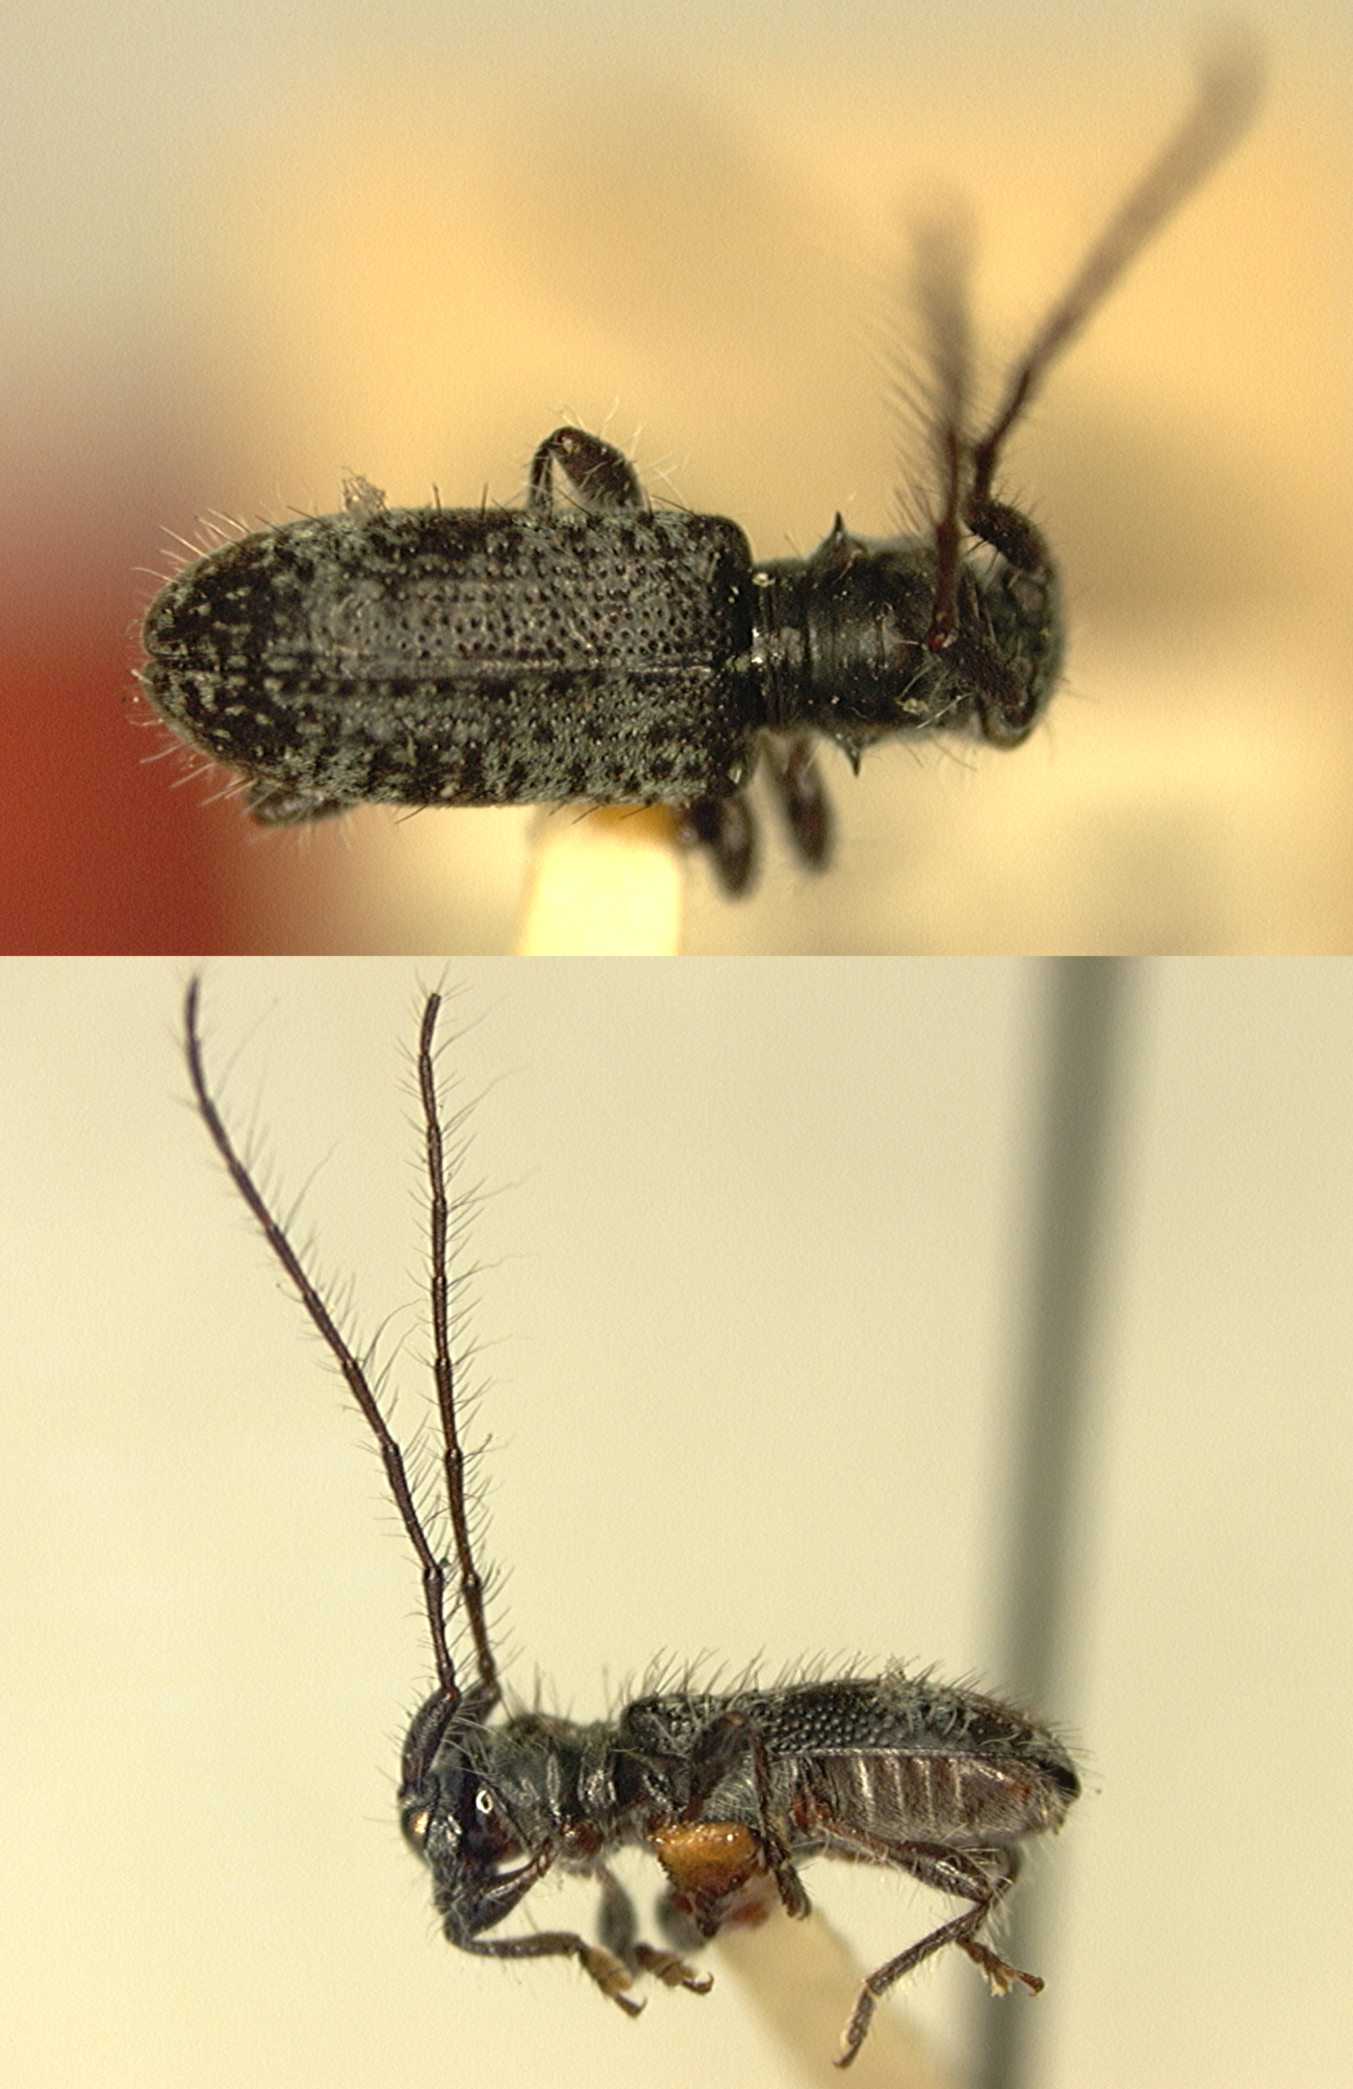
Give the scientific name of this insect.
Enes marmoratus
